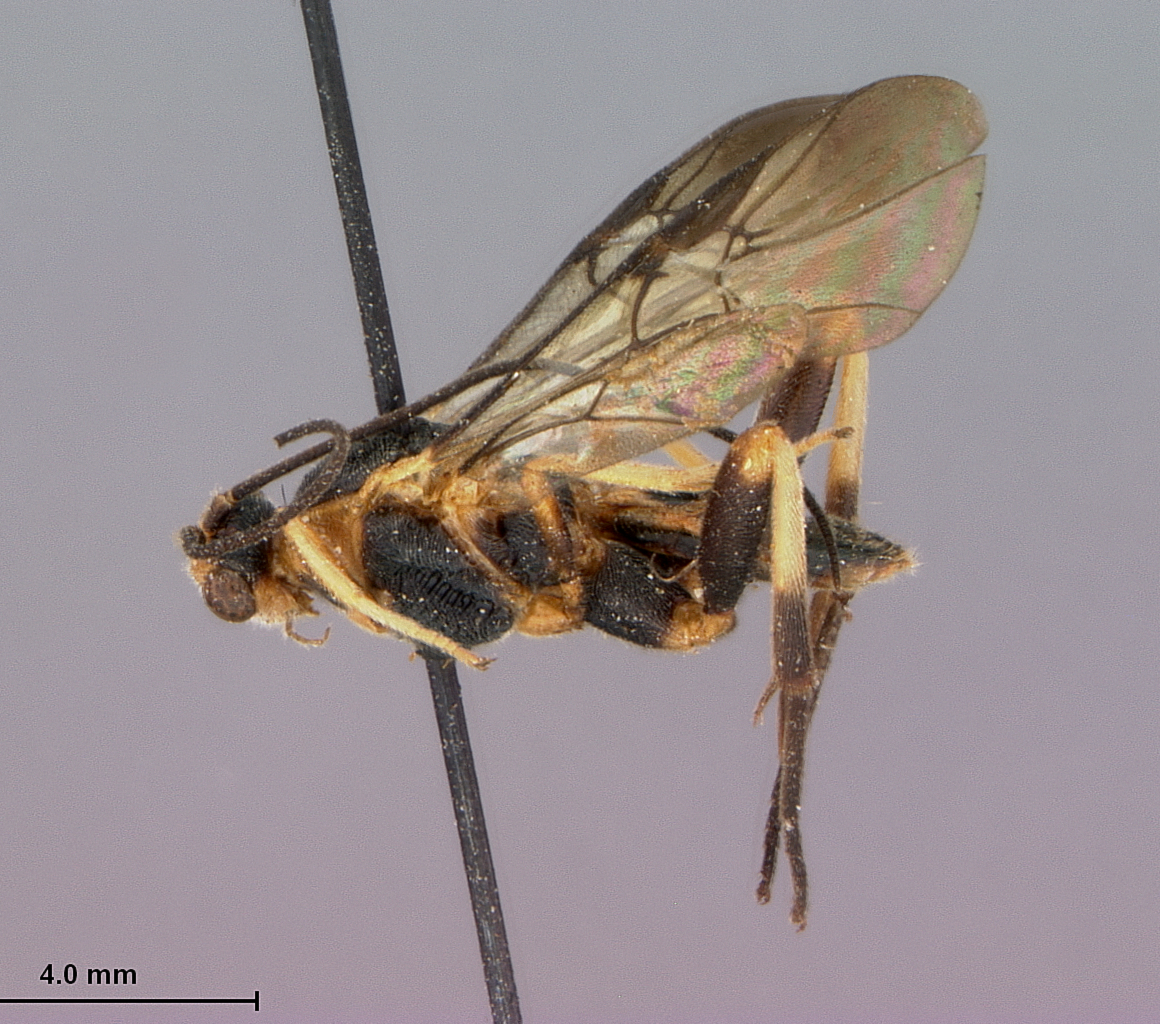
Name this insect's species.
Euagthis crenata
